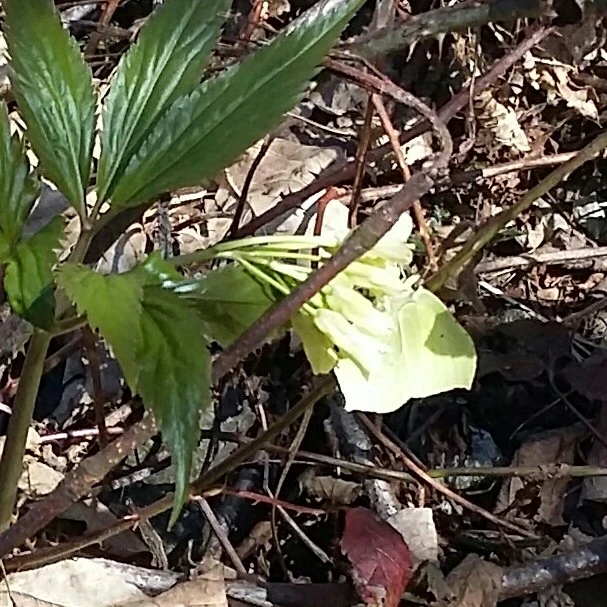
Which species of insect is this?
Gonepteryx rhamni
